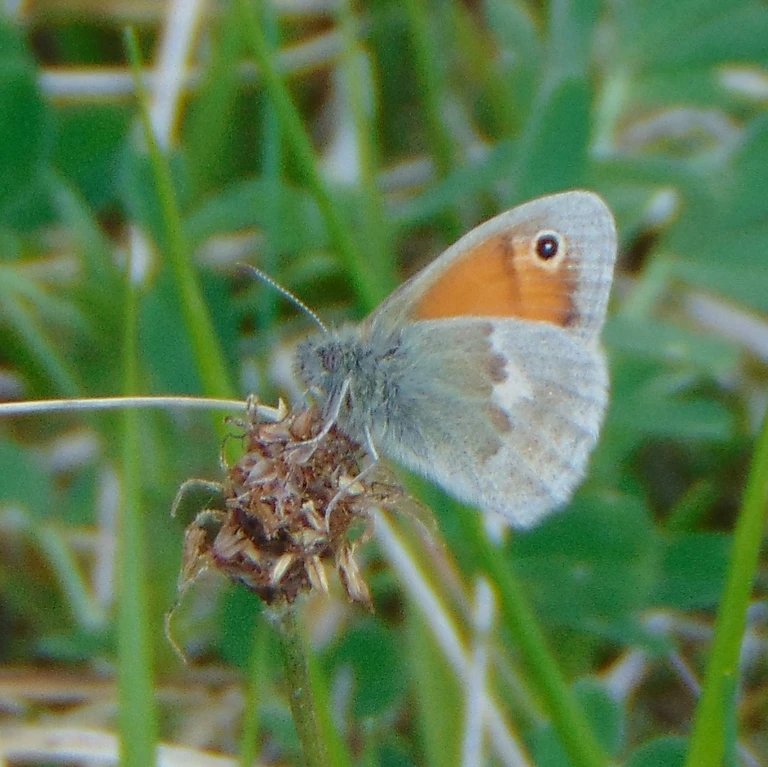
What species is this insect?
Coenonympha pamphilus
